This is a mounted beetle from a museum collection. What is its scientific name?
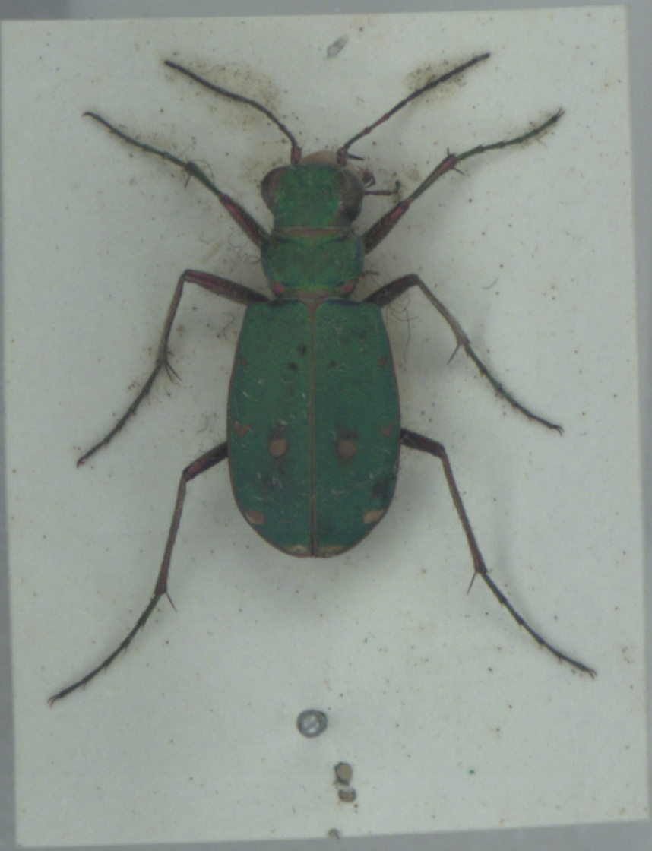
Cicindela campestris
